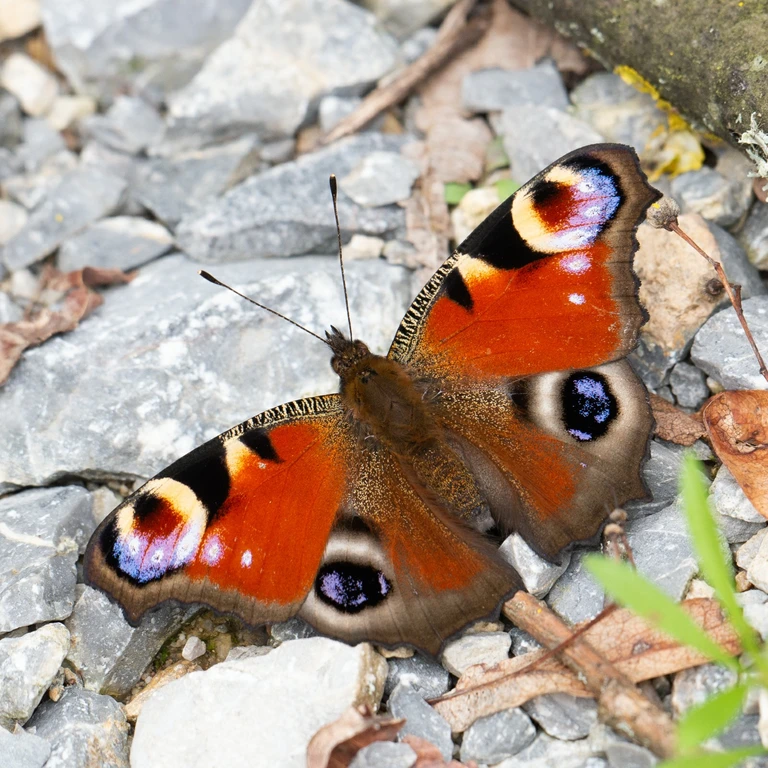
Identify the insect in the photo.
Aglais io
